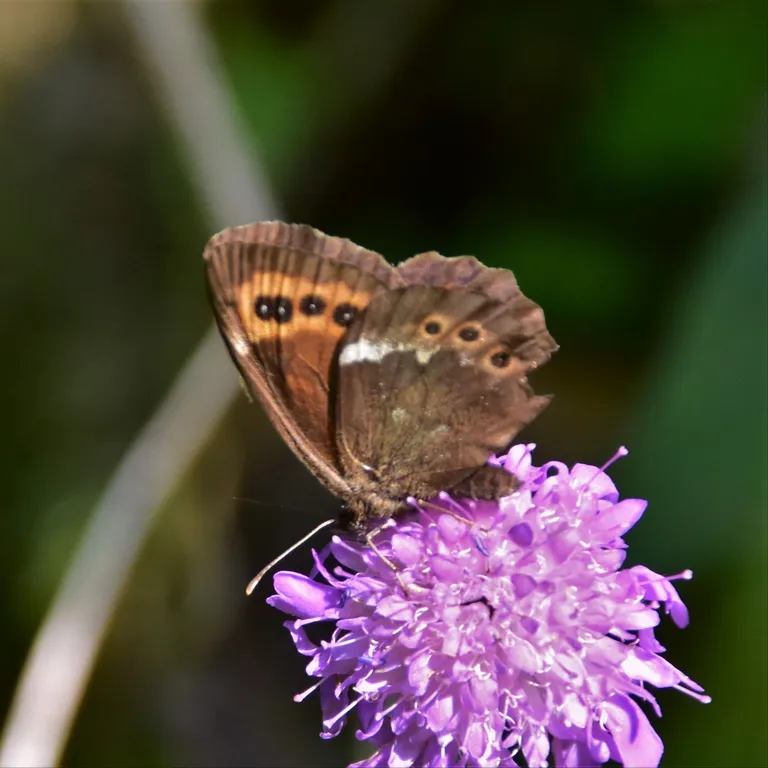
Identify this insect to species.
Erebia ligea
